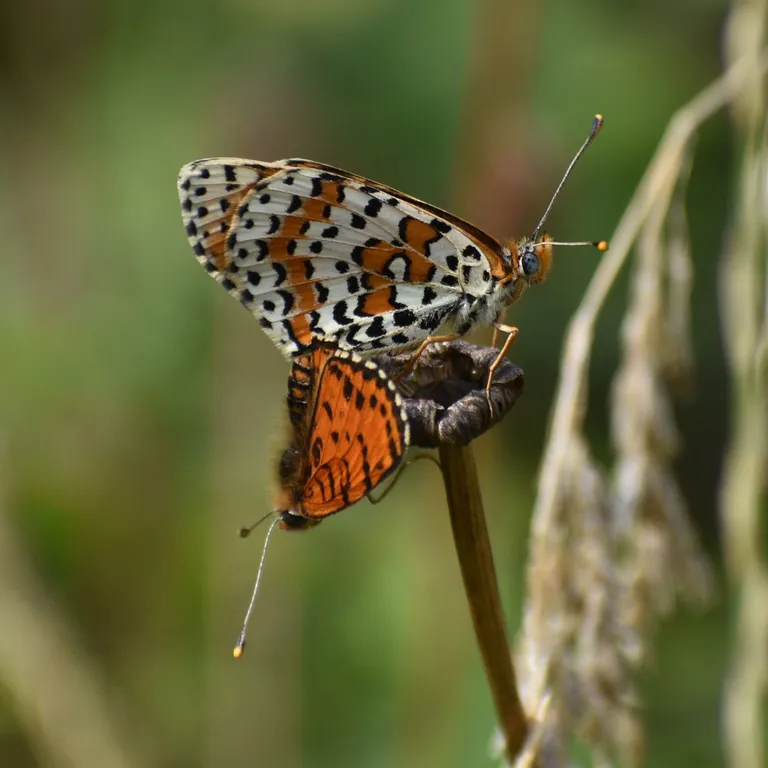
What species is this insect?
Melitaea didyma
